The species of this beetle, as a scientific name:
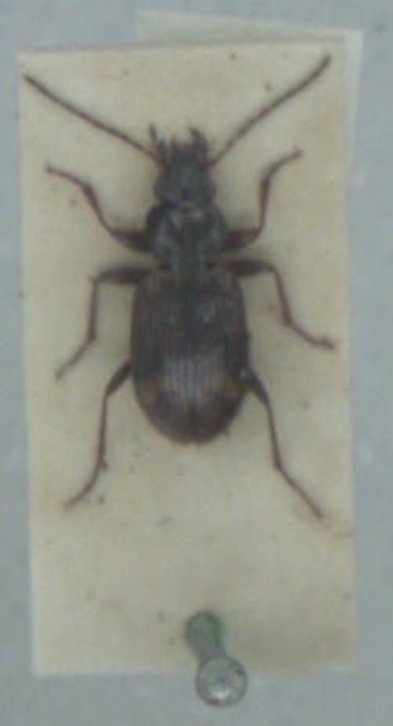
Bembidion dentellum
